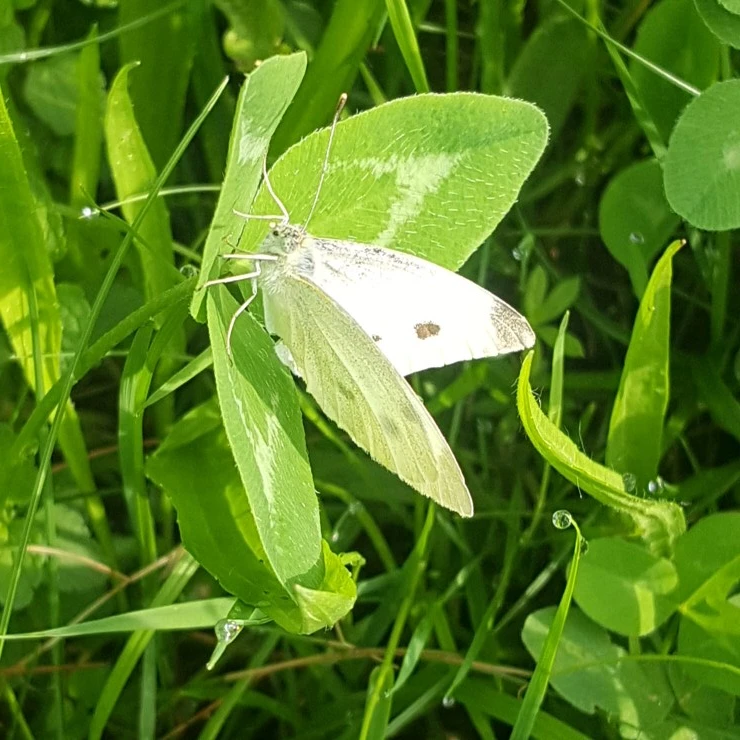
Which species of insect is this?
Pieris rapae
